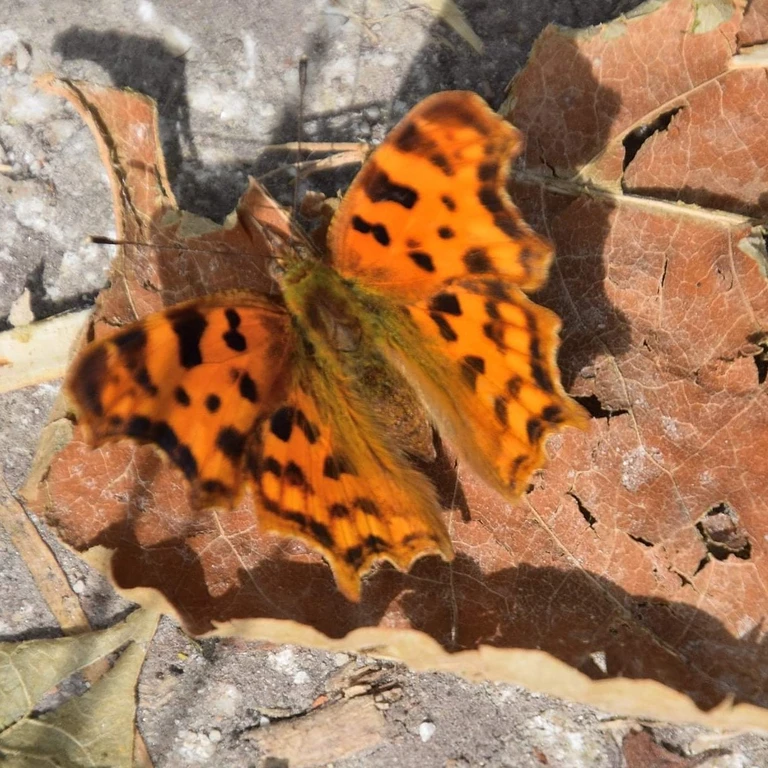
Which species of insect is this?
Polygonia c-album
